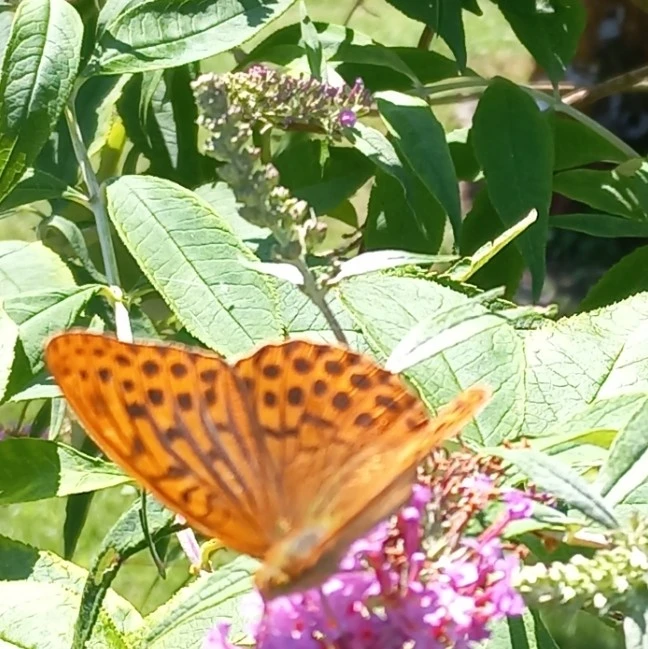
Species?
Argynnis paphia
